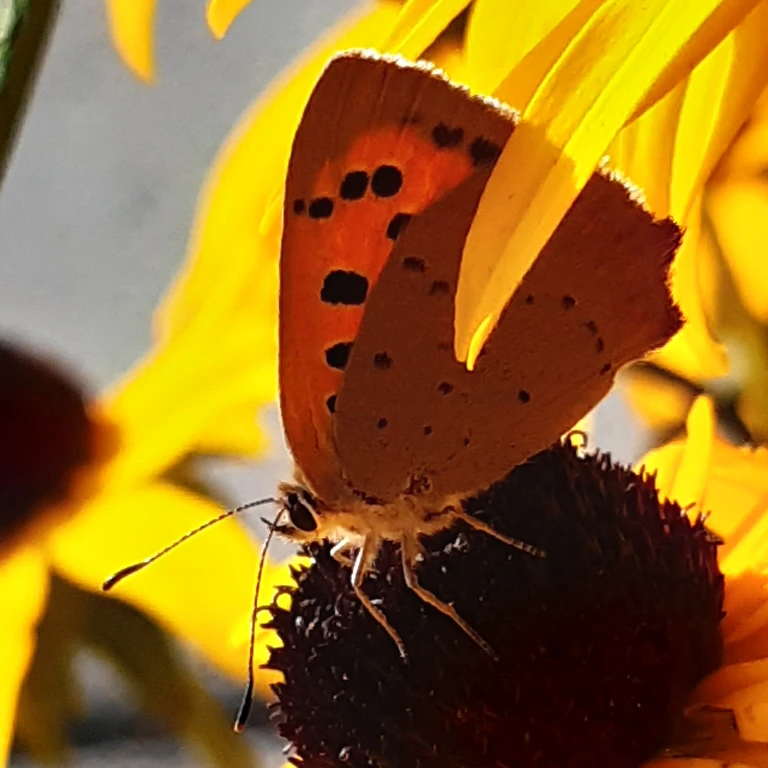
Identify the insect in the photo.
Lycaena phlaeas
